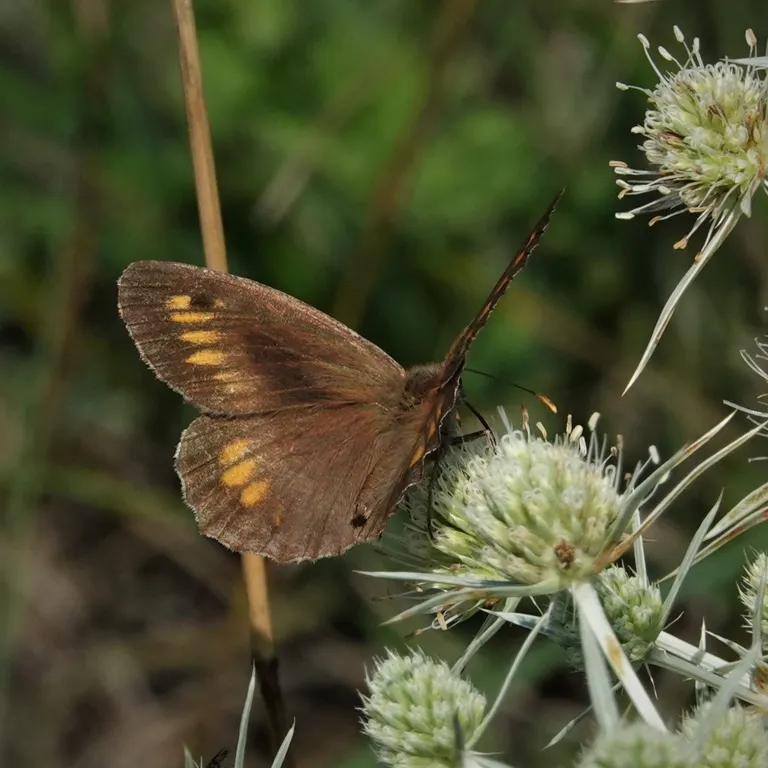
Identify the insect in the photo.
Arethusana arethusa
